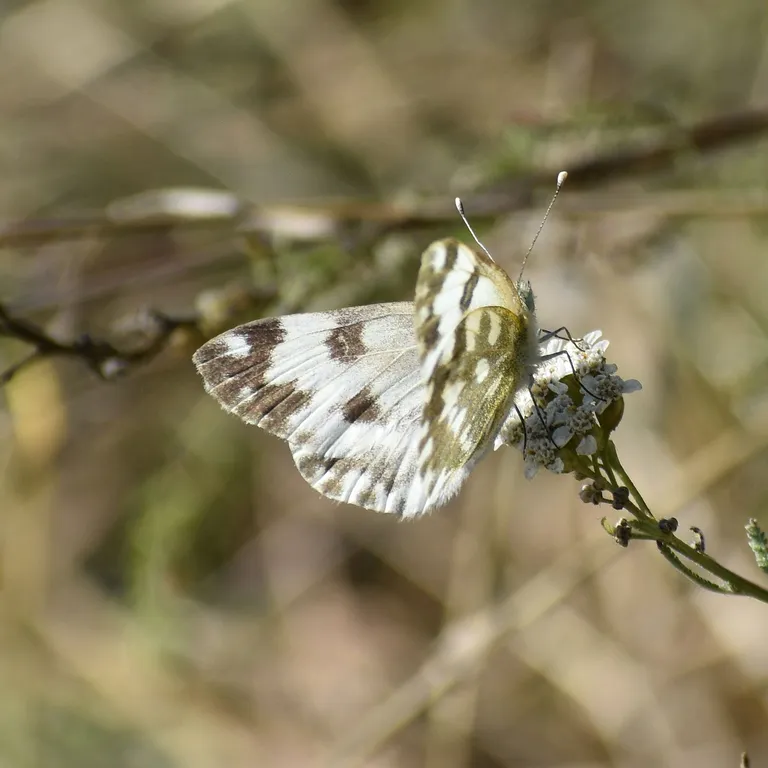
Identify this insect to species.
Pontia edusa
